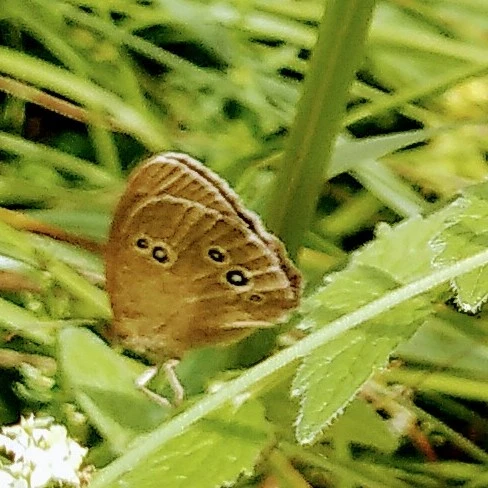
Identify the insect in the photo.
Aphantopus hyperantus
